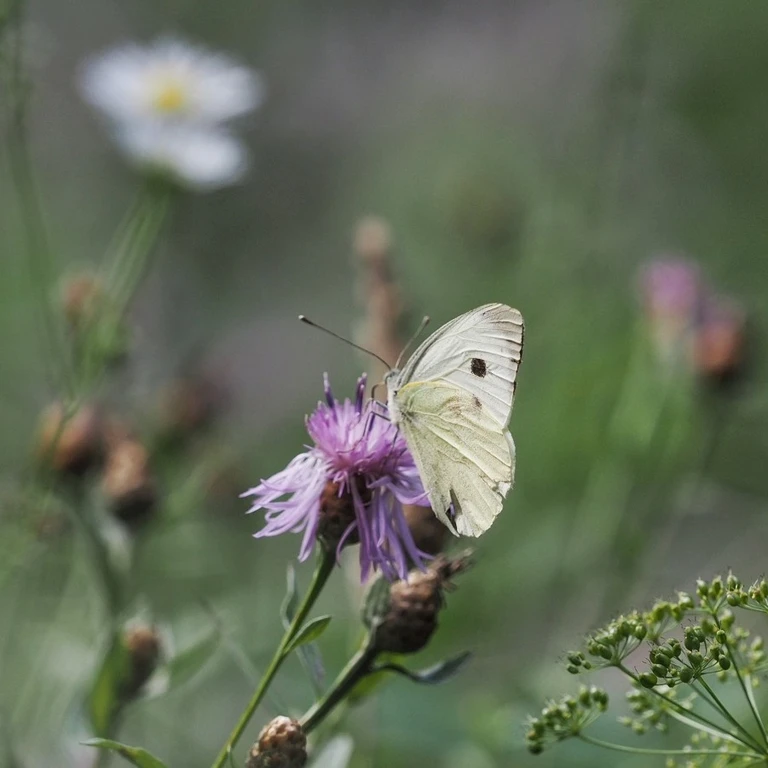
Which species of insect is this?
Pieris brassicae
